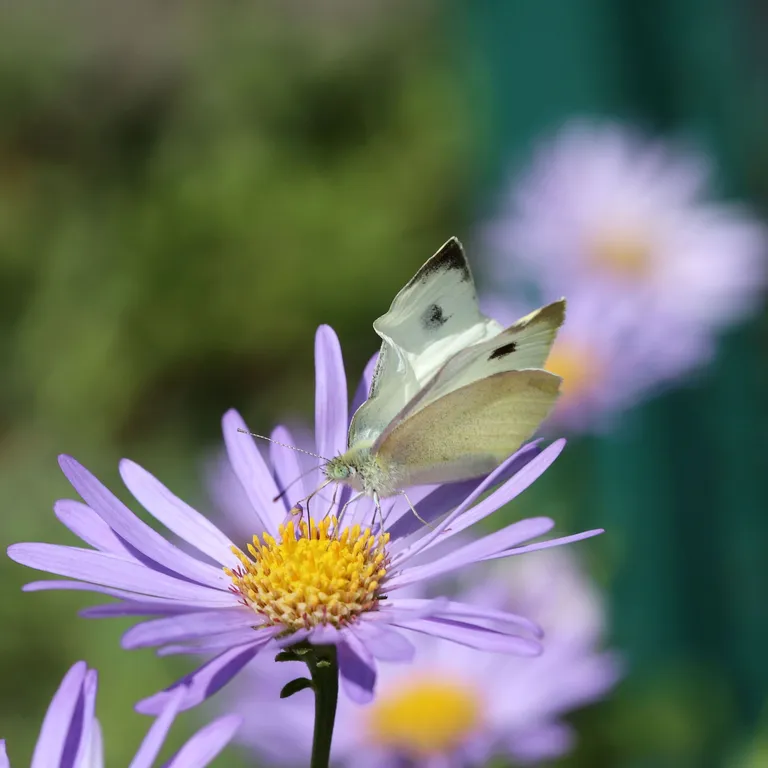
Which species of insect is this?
Pieris mannii
